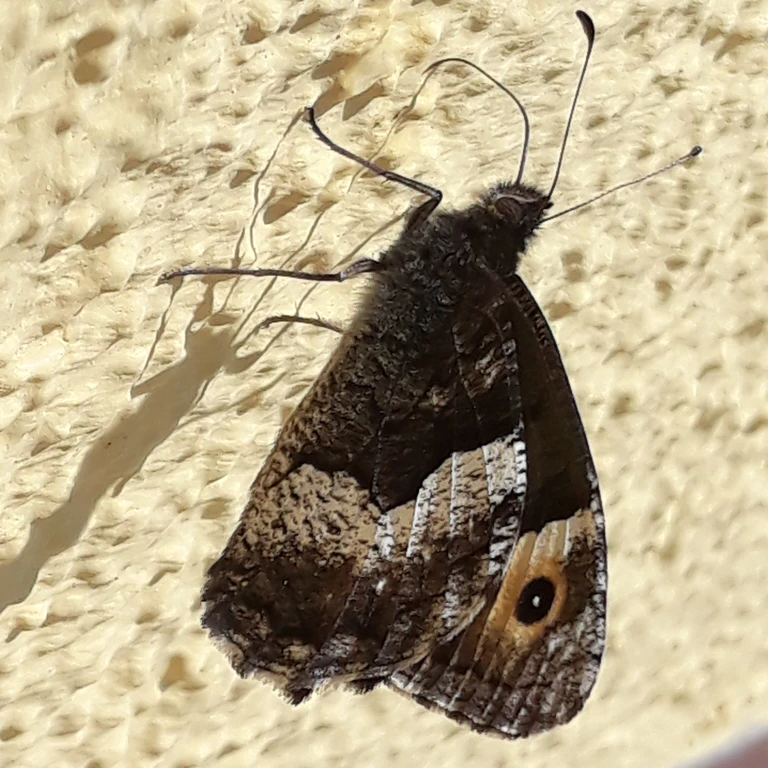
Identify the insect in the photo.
Hipparchia alcyone
